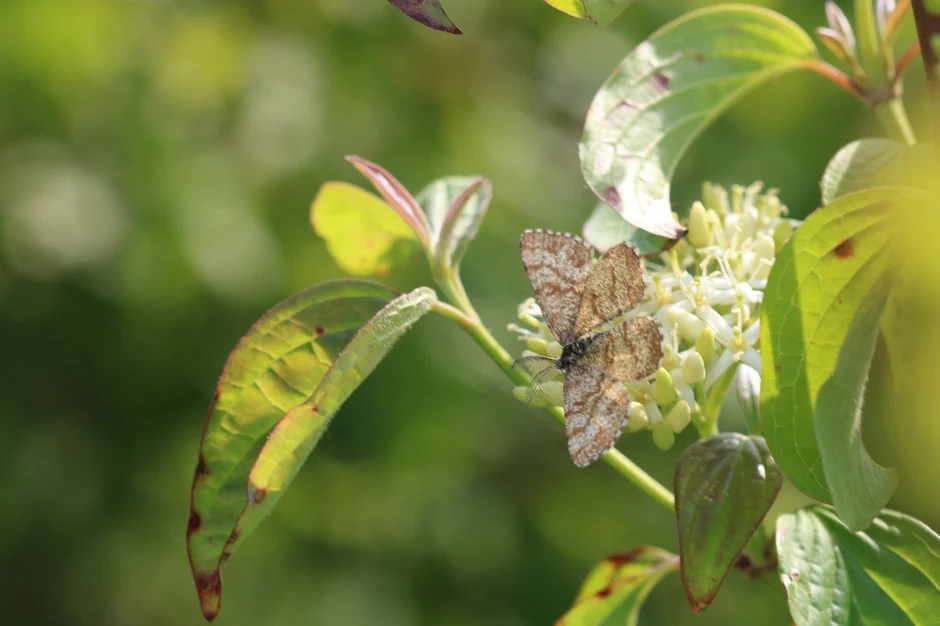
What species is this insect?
Ematurga atomaria
